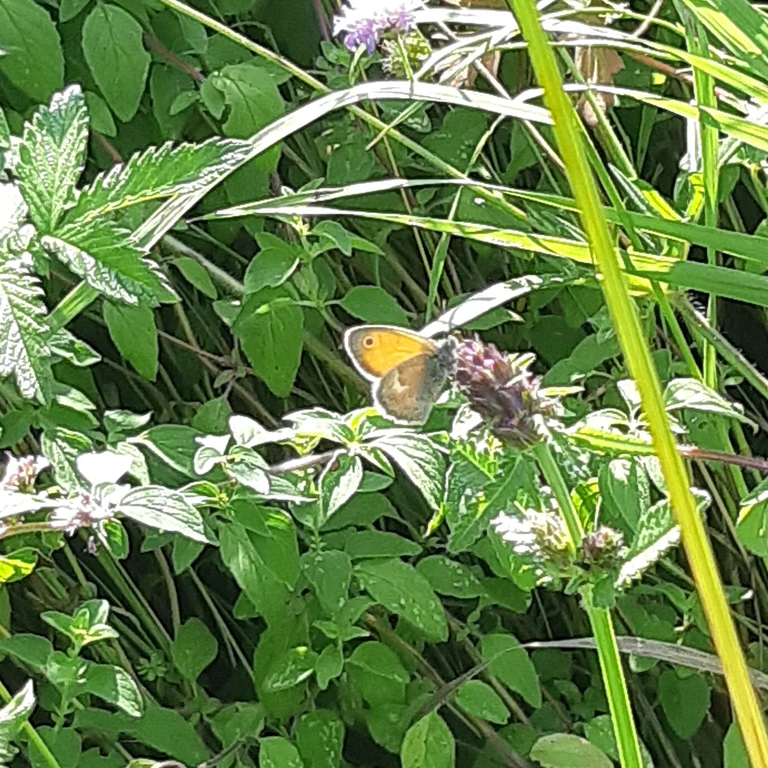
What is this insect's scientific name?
Coenonympha pamphilus
